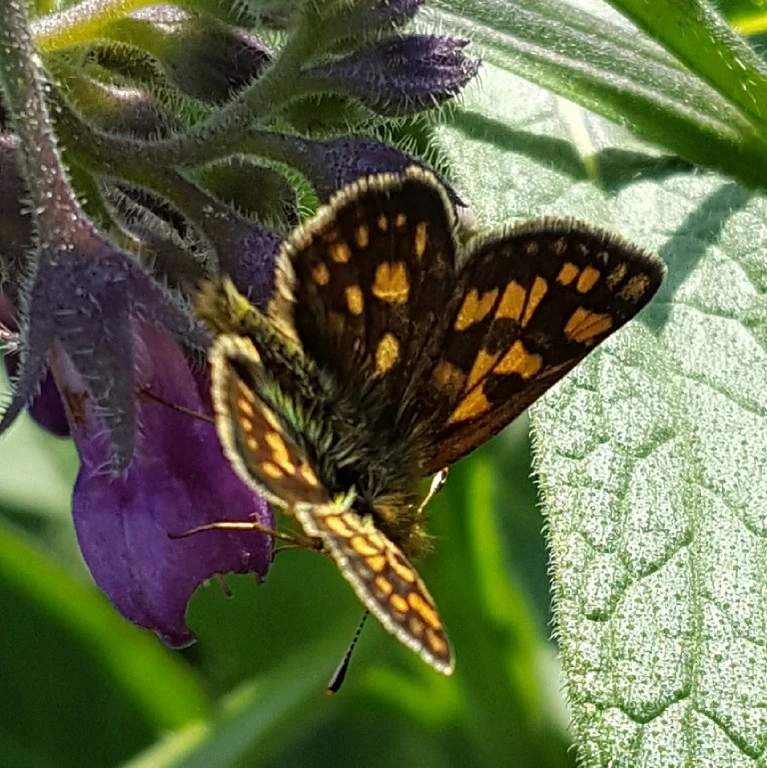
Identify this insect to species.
Carterocephalus palaemon
